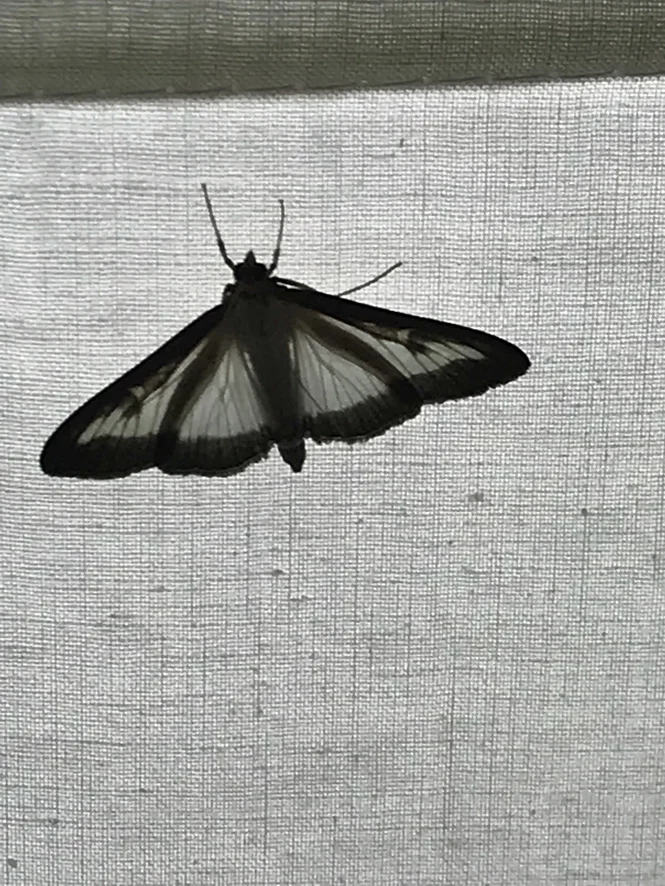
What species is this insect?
Cydalima perspectalis
